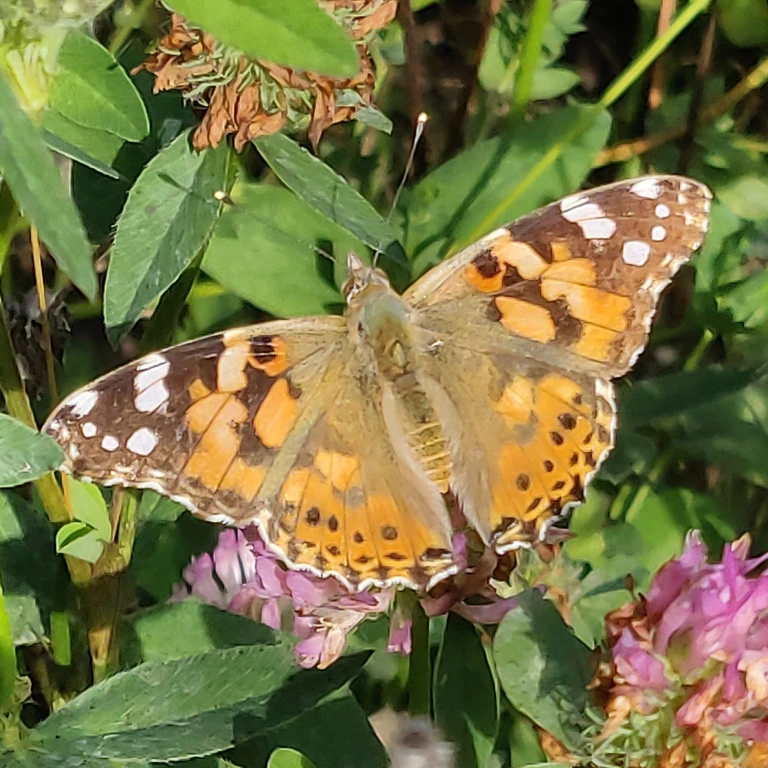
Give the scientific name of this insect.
Vanessa cardui
